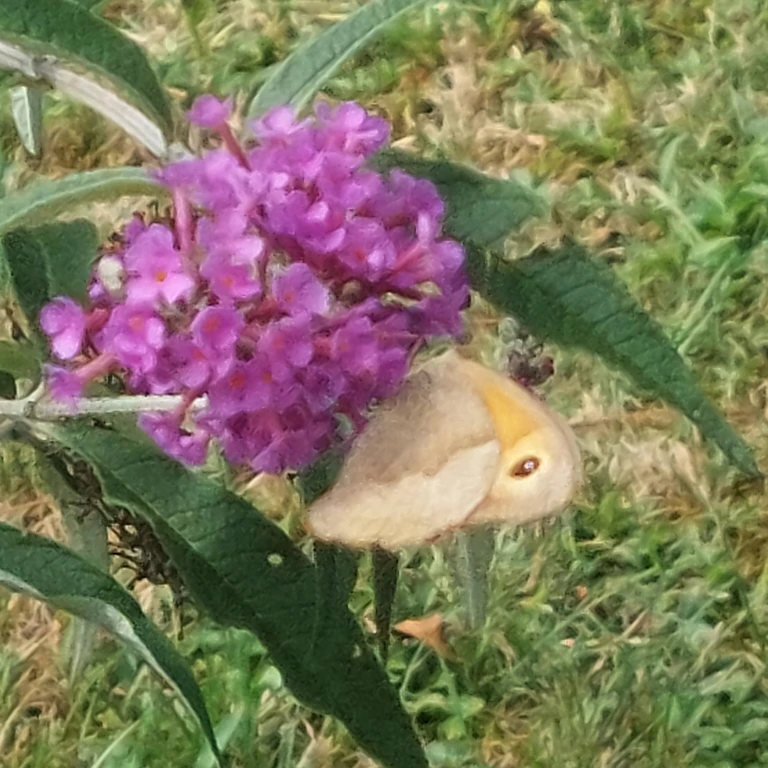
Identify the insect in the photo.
Maniola jurtina
